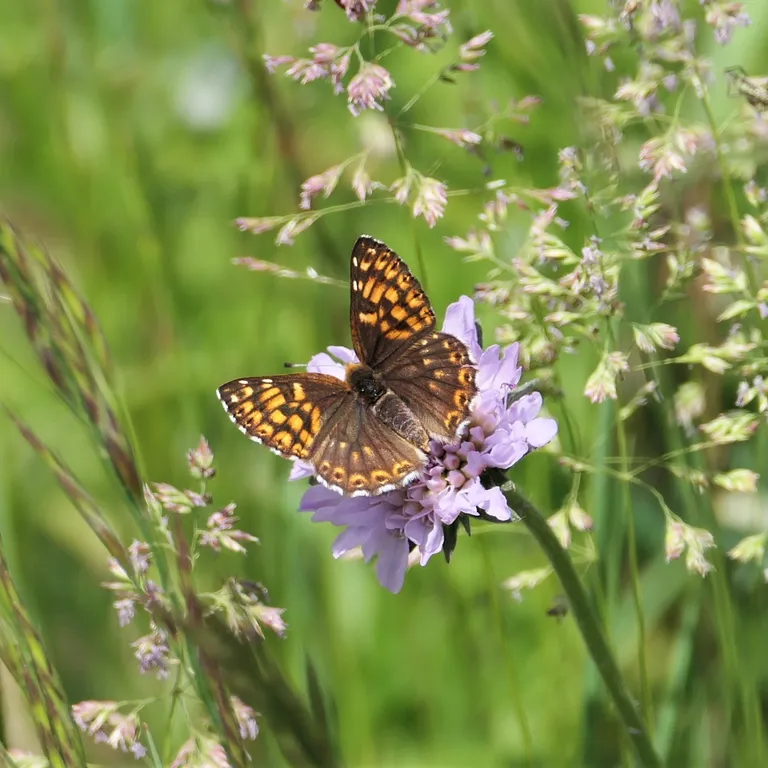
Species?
Hamearis lucina
